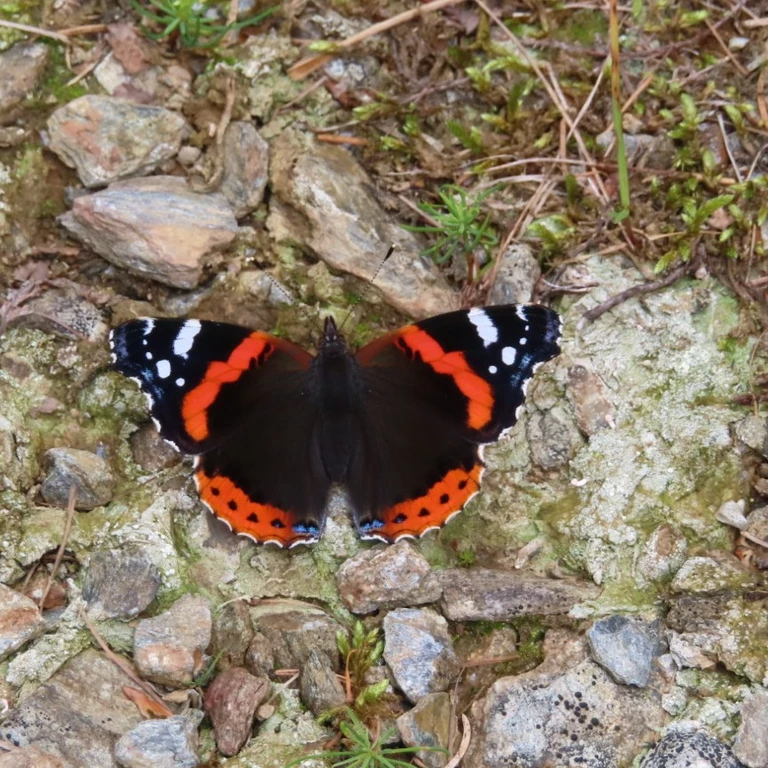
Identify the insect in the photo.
Vanessa atalanta
